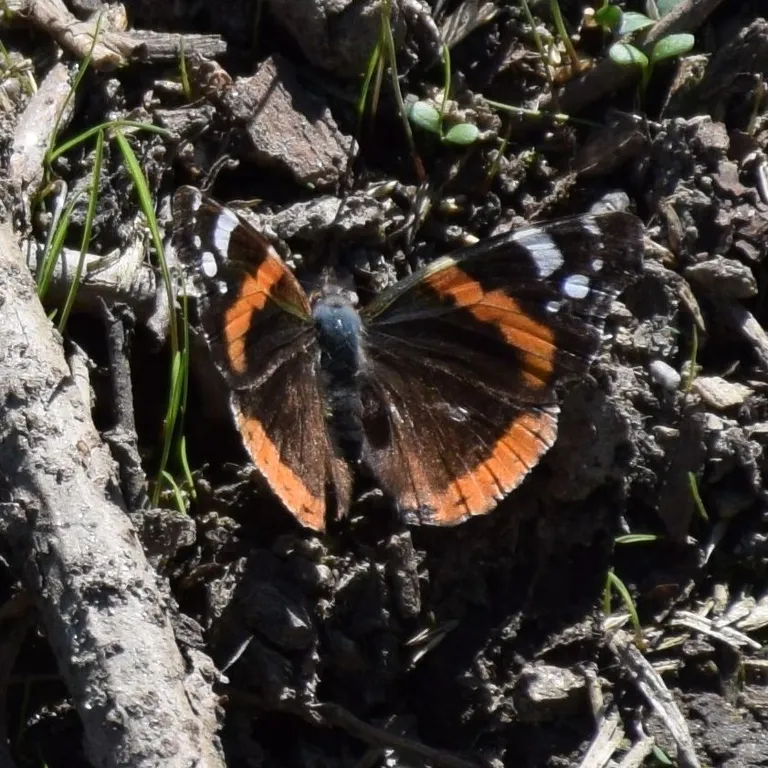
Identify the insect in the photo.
Vanessa atalanta
